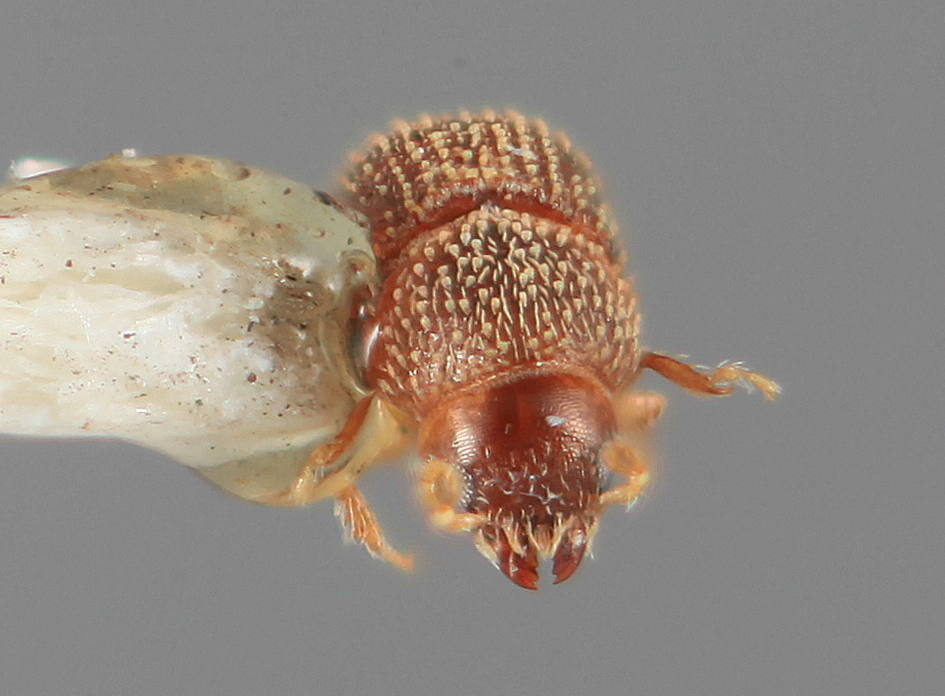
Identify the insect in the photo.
Liparthrum cracentis
